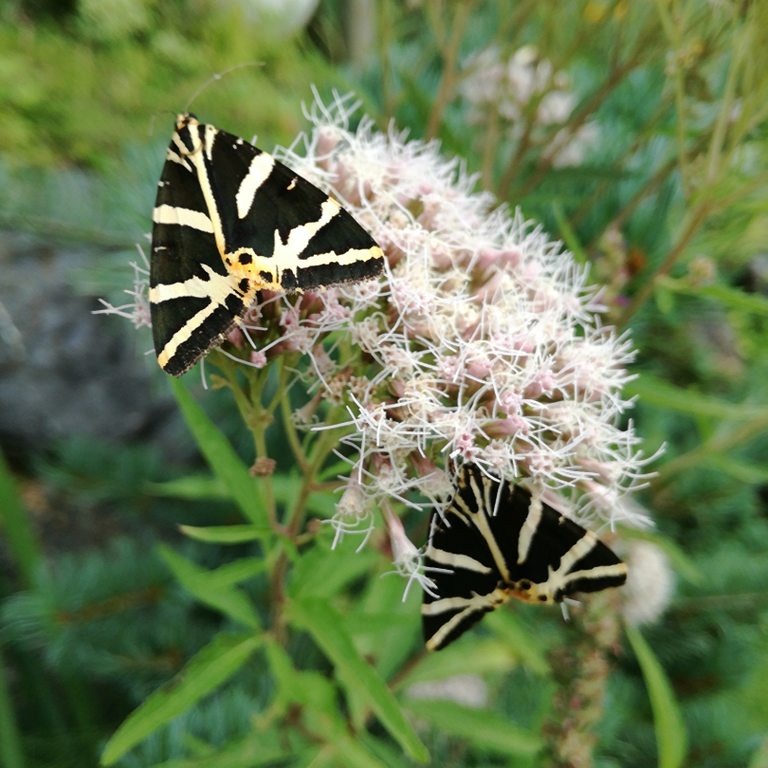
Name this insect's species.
Euplagia quadripunctaria
